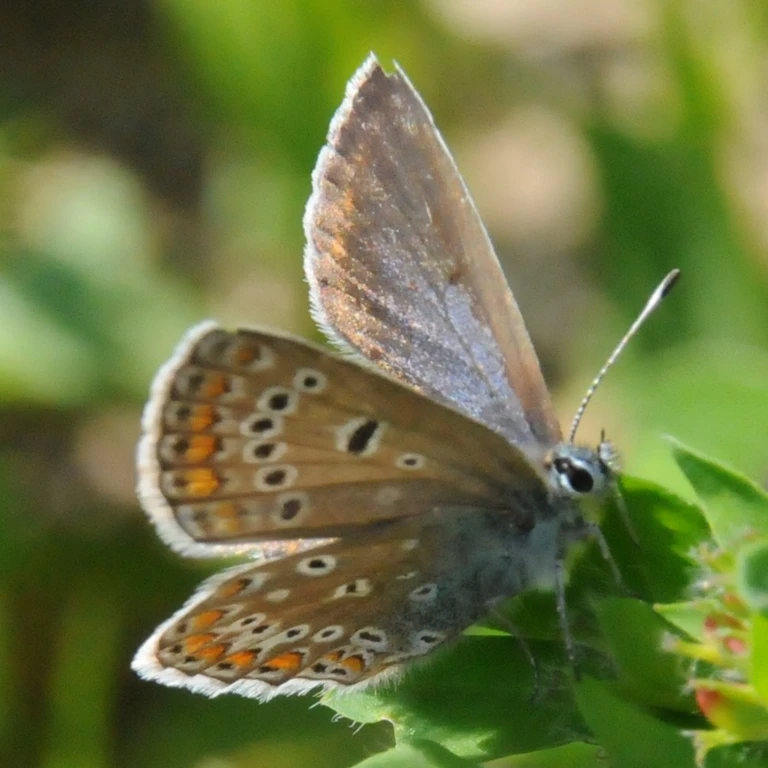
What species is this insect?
Polyommatus icarus
